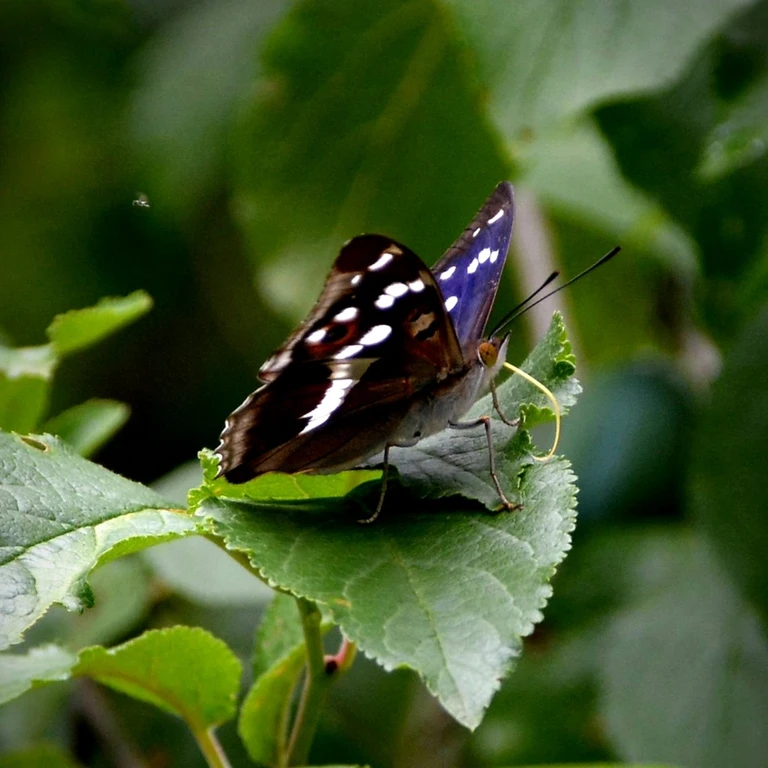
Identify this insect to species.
Apatura iris
